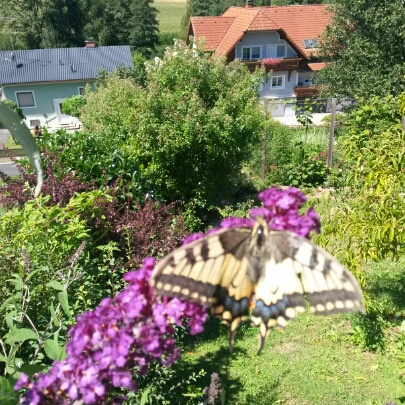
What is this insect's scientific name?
Papilio machaon
